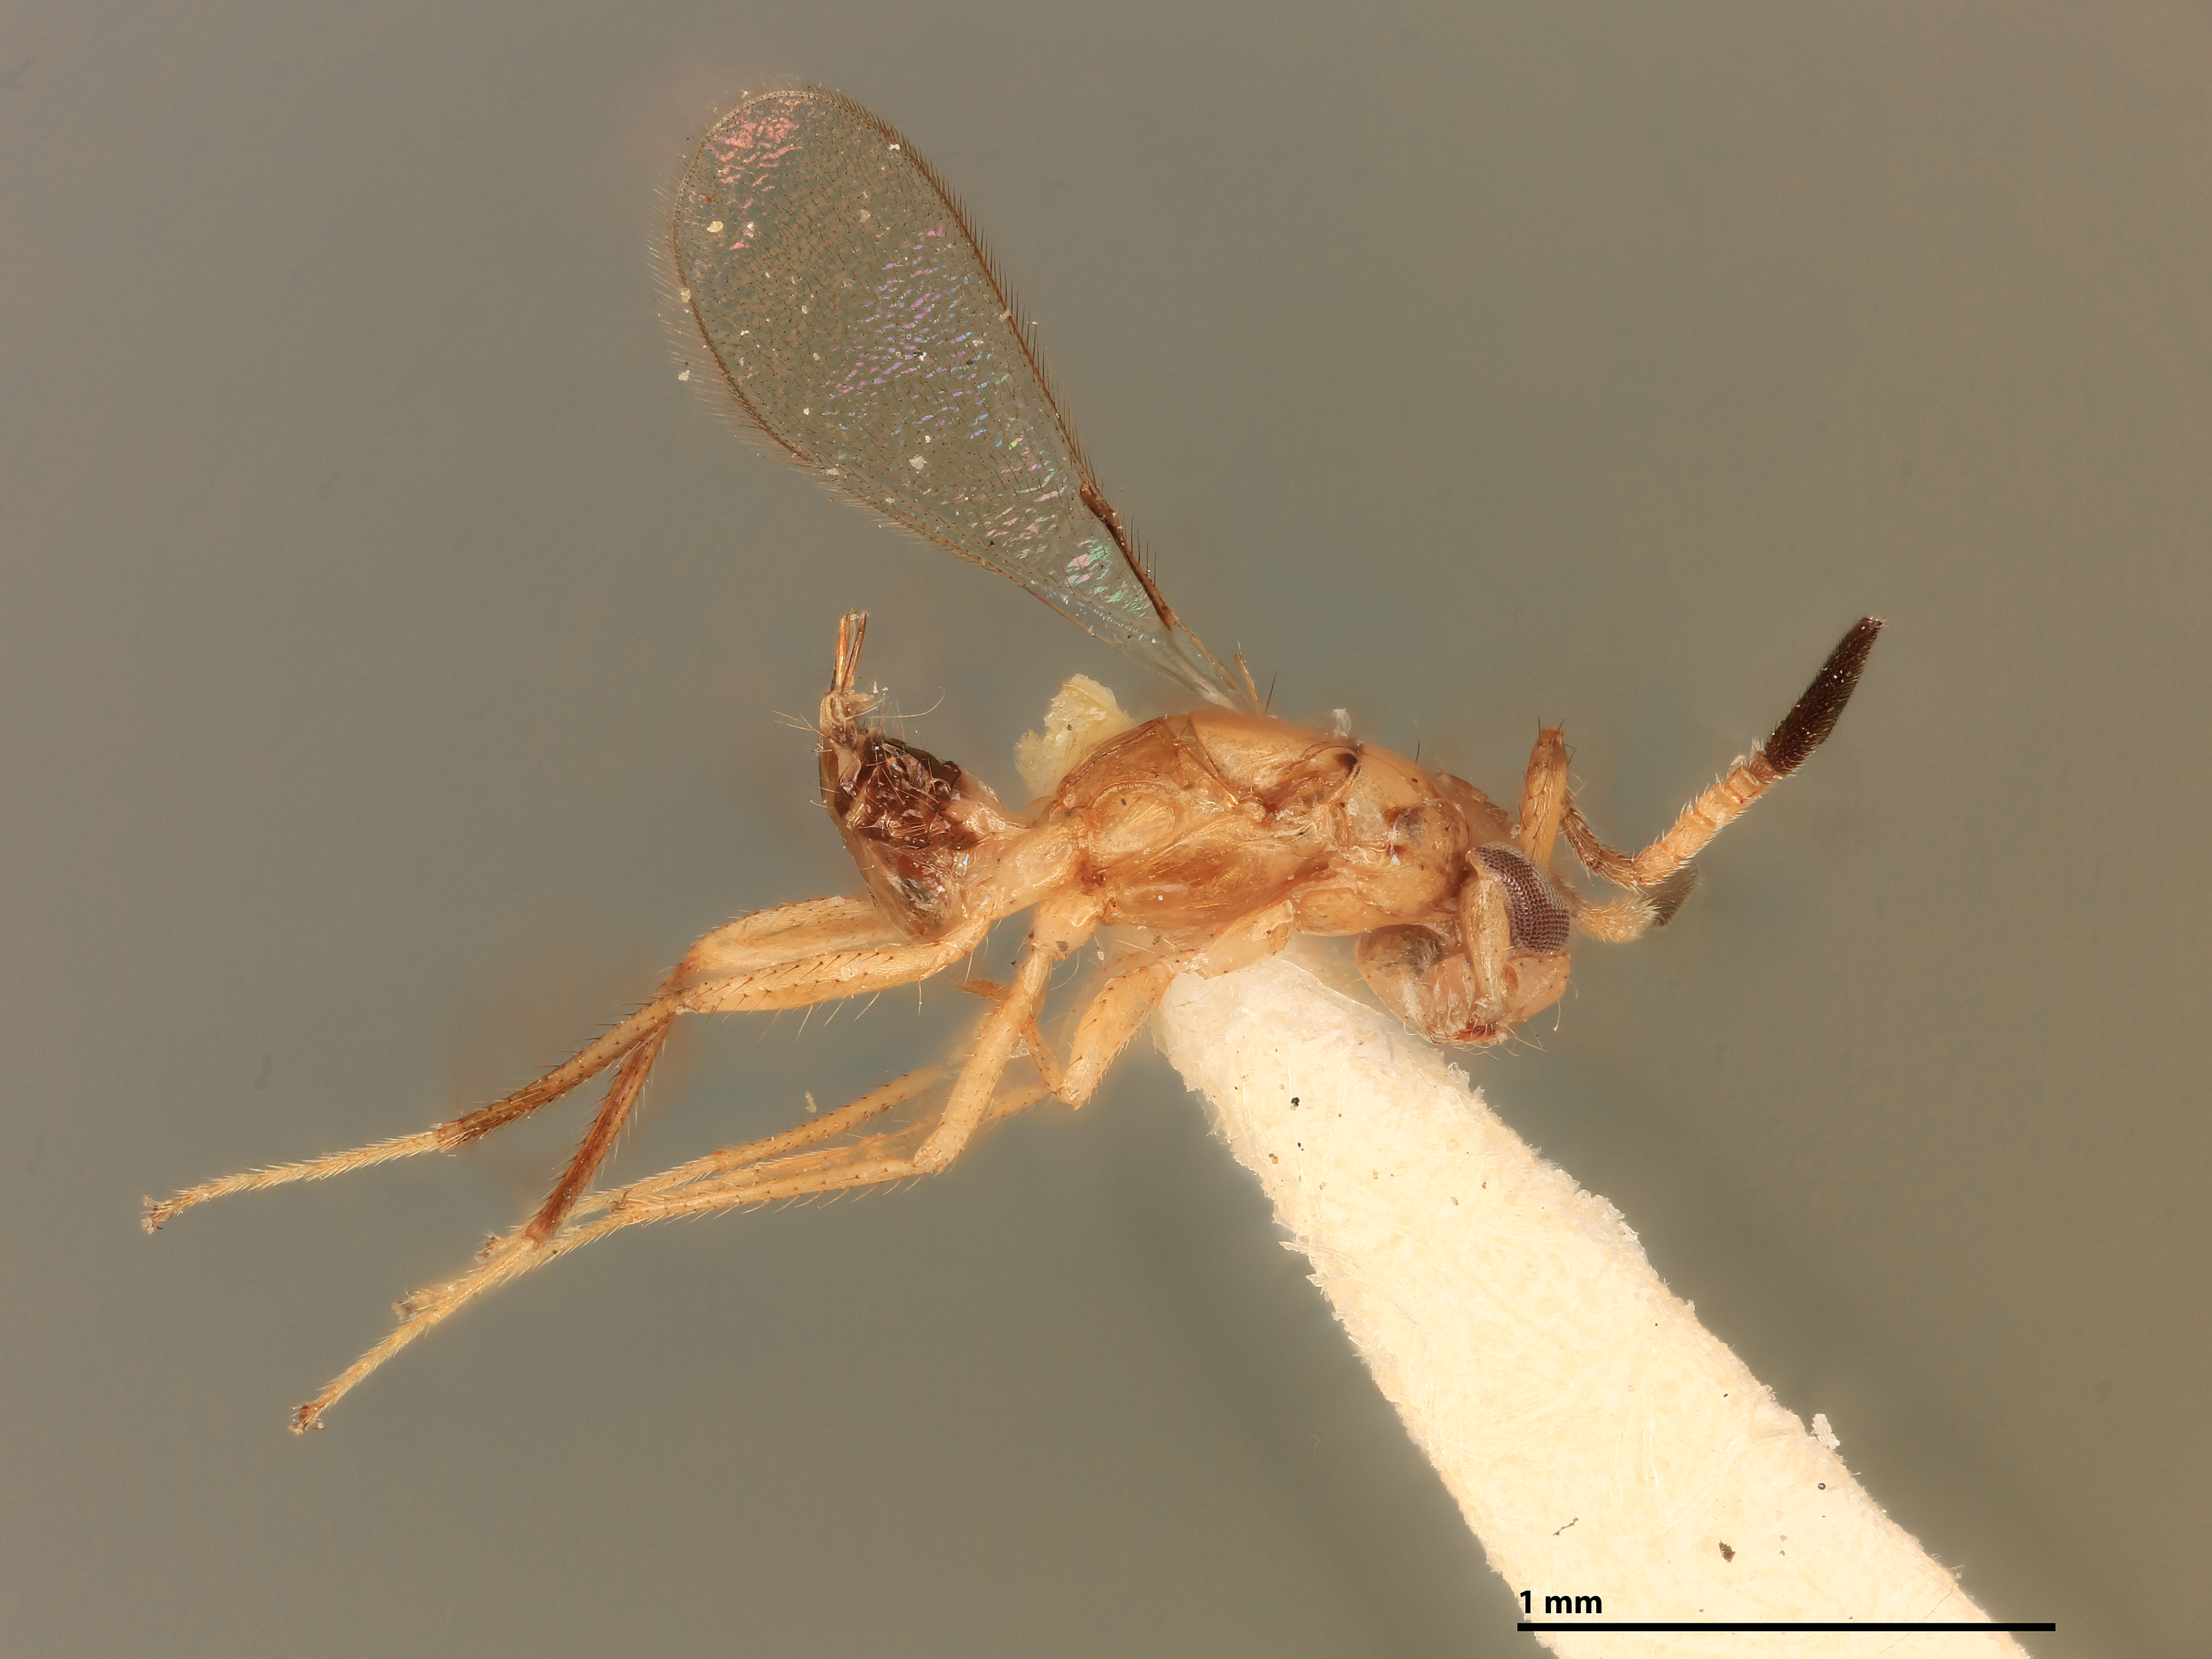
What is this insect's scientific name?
Gonatocerus atriclavus
